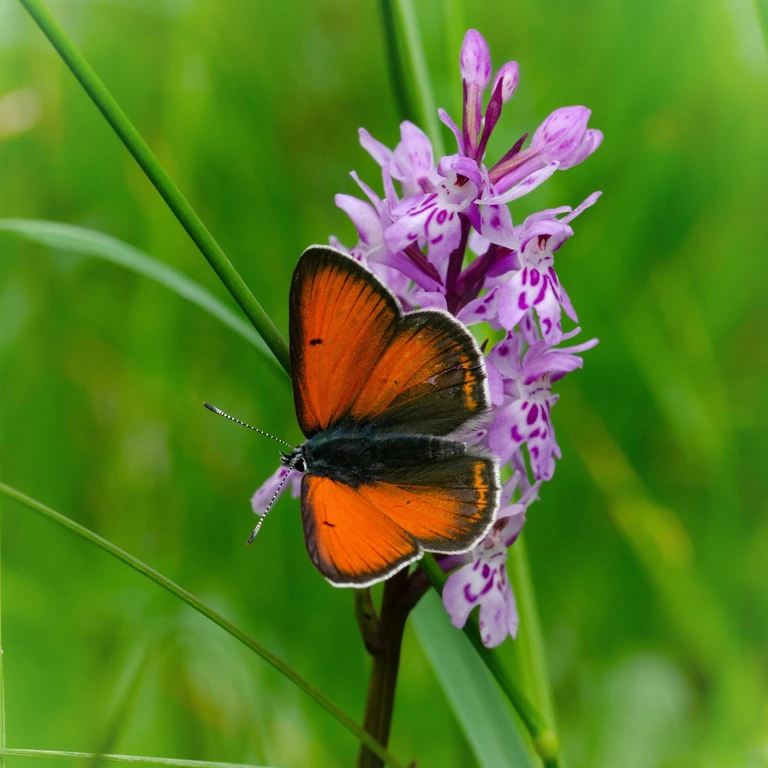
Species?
Lycaena hippothoe (also Palaeochrysophanus hippothoe)
